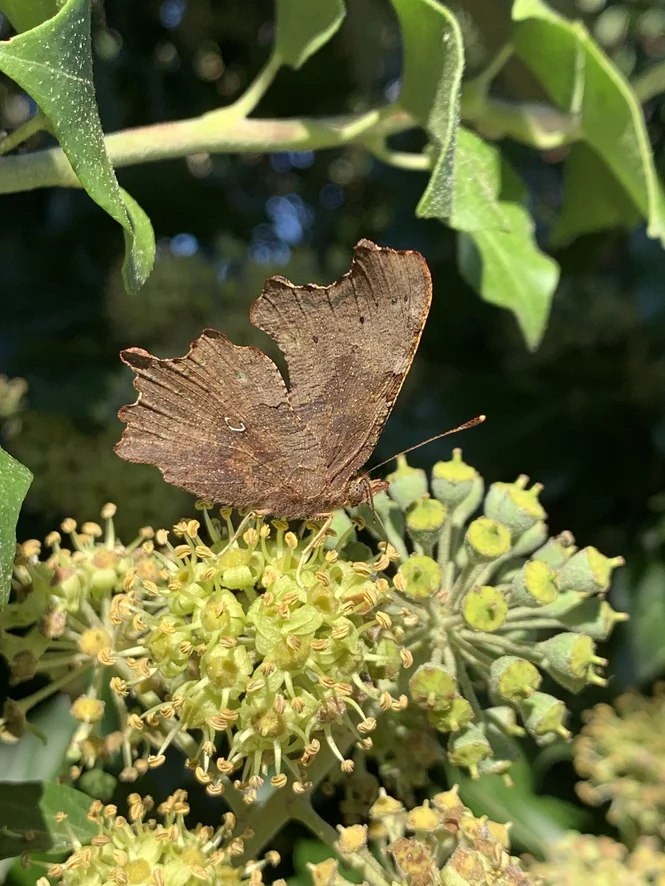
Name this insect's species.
Polygonia c-album
